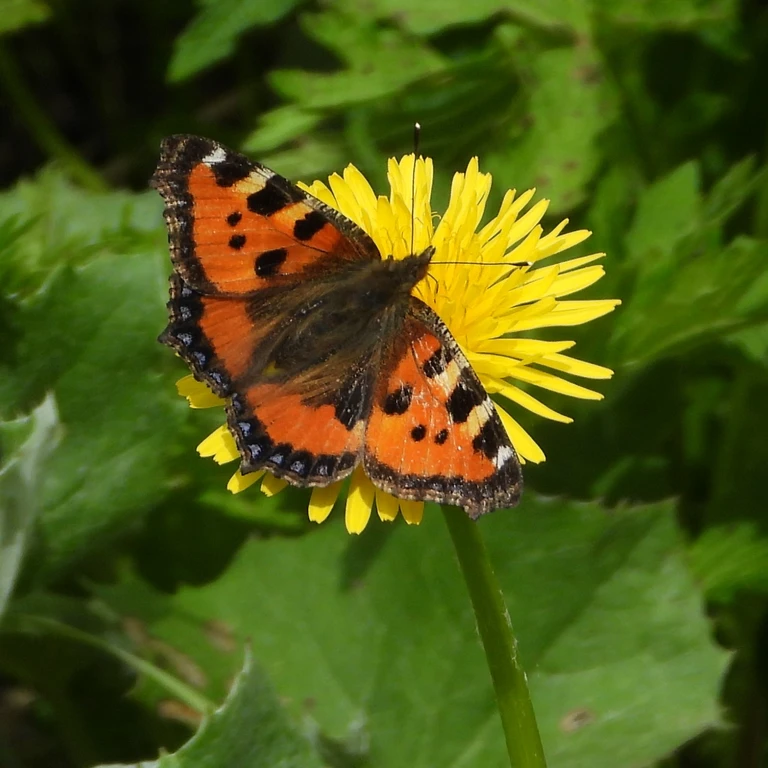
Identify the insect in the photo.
Aglais urticae
